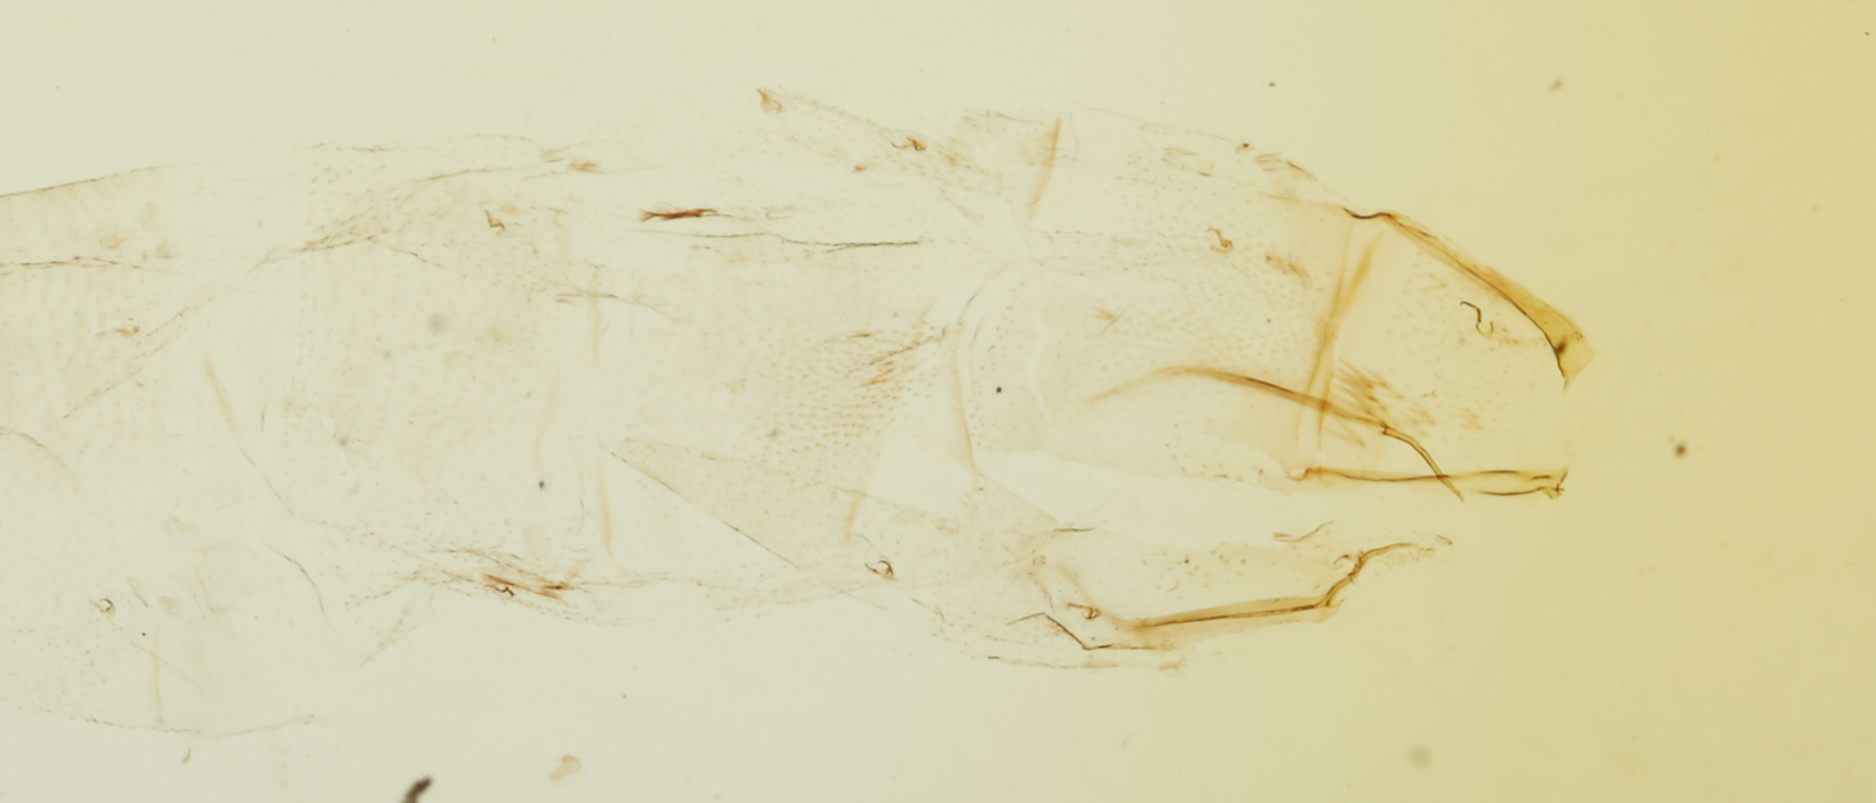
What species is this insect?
Gelechia monella
